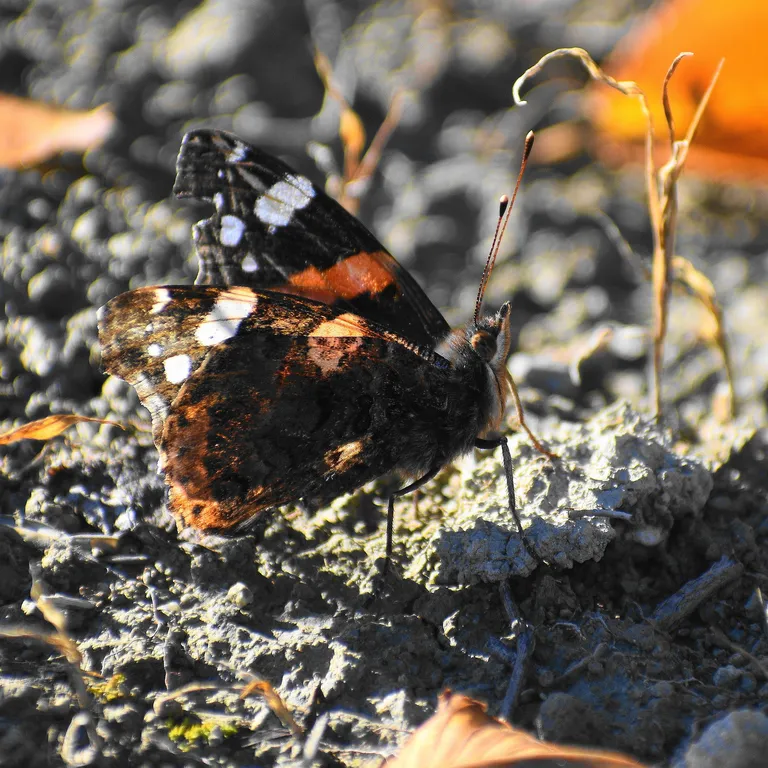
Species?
Vanessa atalanta
